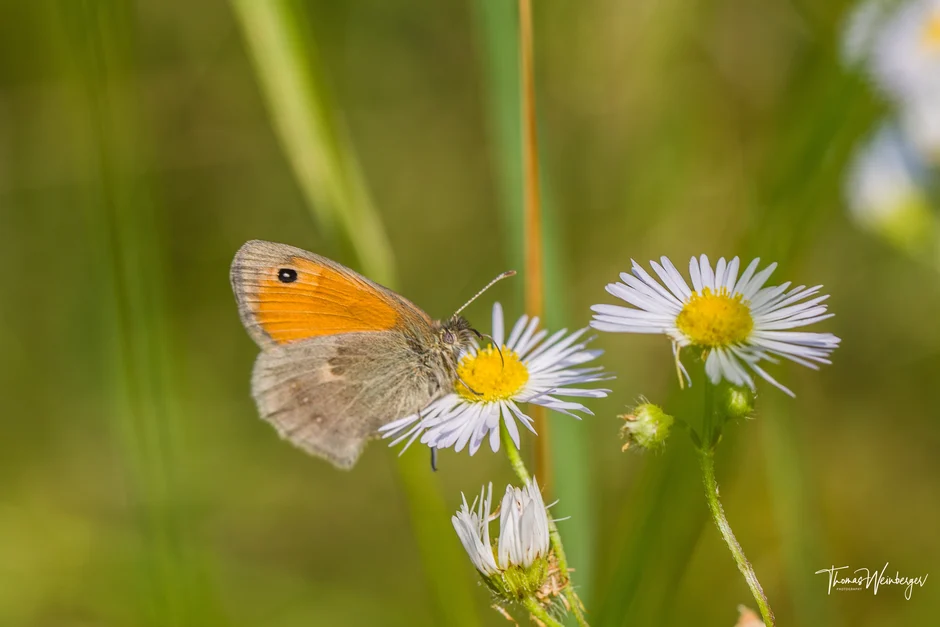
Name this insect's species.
Coenonympha pamphilus
